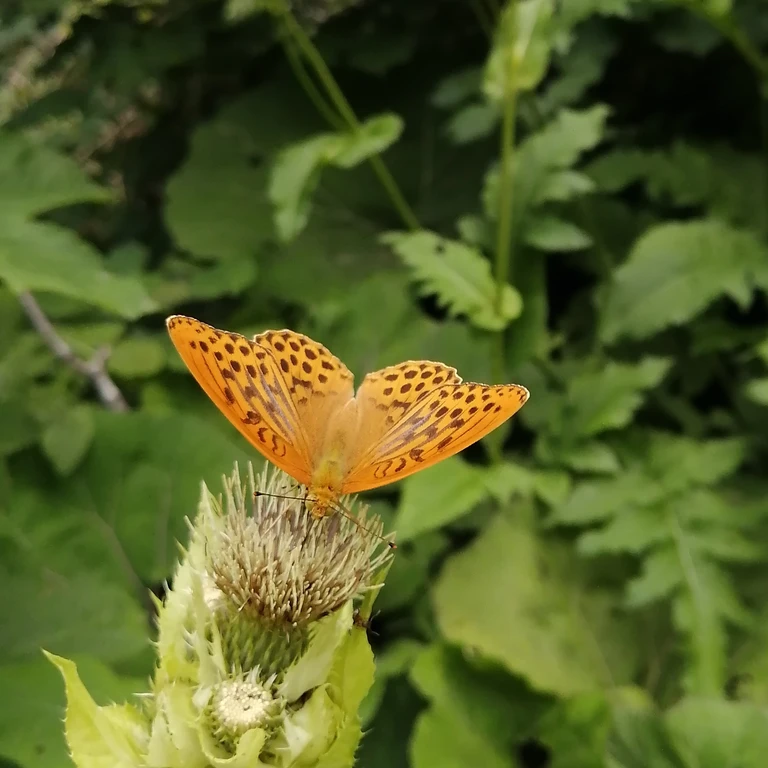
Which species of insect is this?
Argynnis paphia
